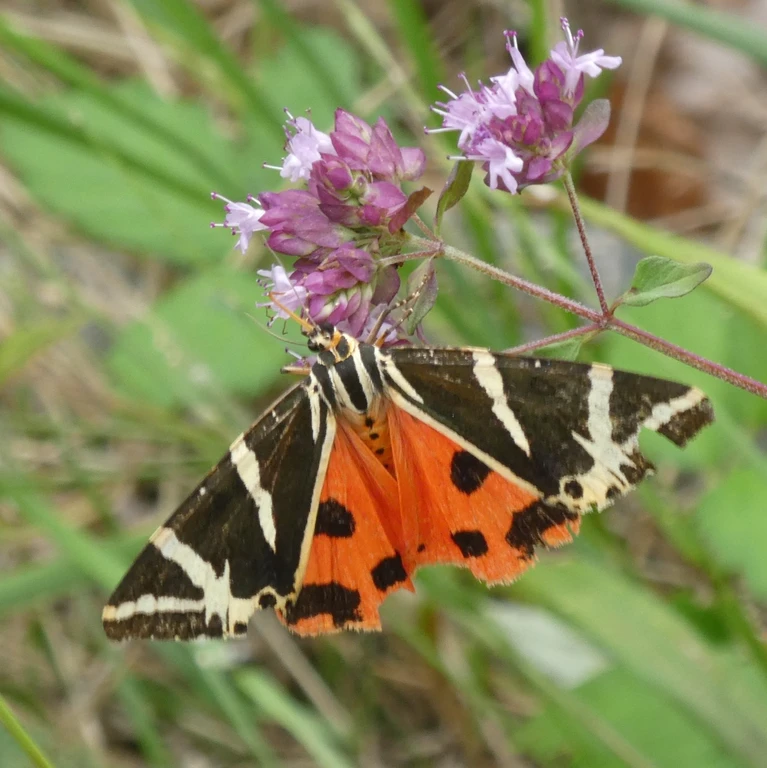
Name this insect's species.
Euplagia quadripunctaria
